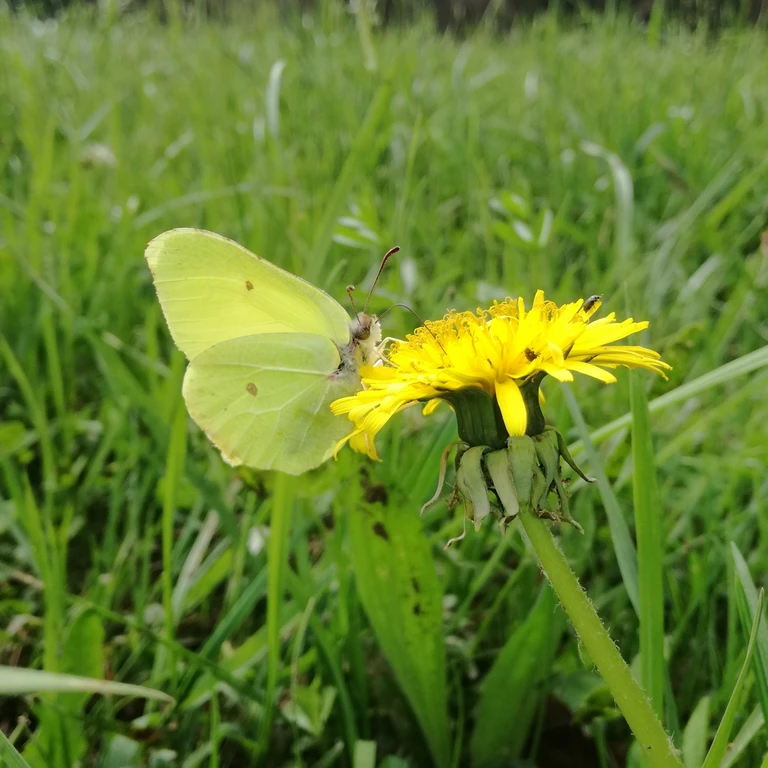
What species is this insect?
Gonepteryx rhamni
